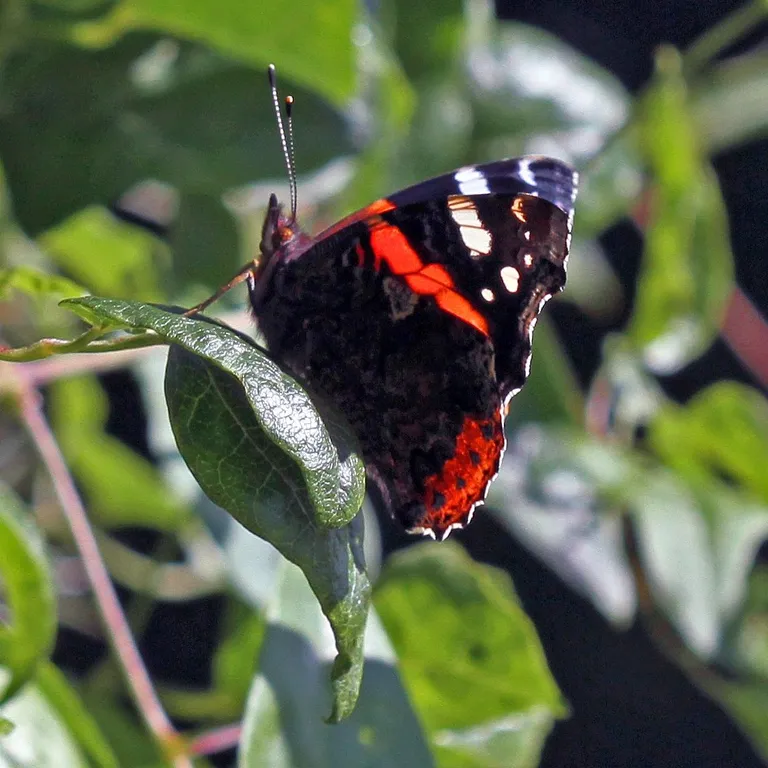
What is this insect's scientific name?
Vanessa atalanta
